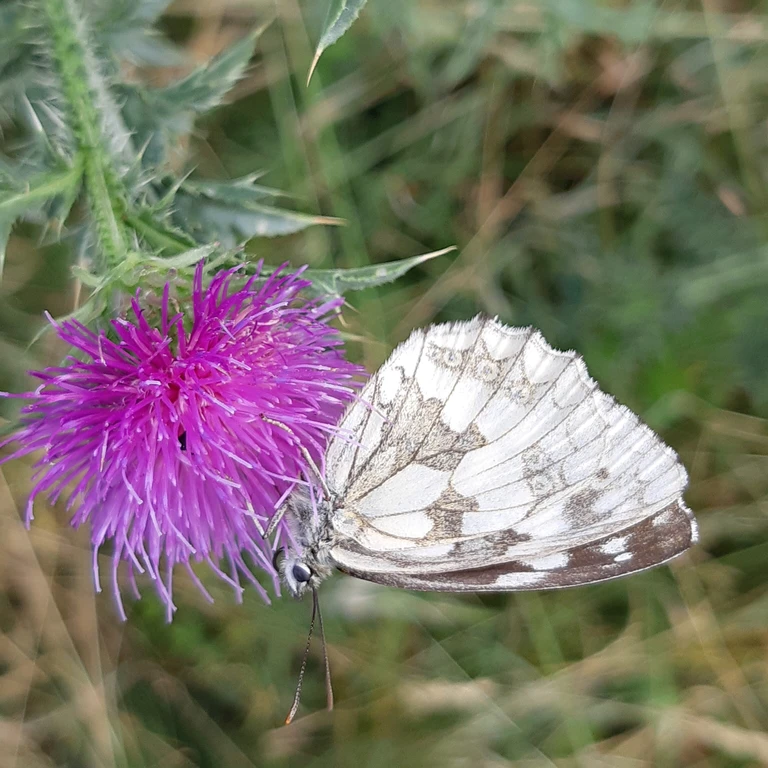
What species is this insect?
Melanargia galathea
